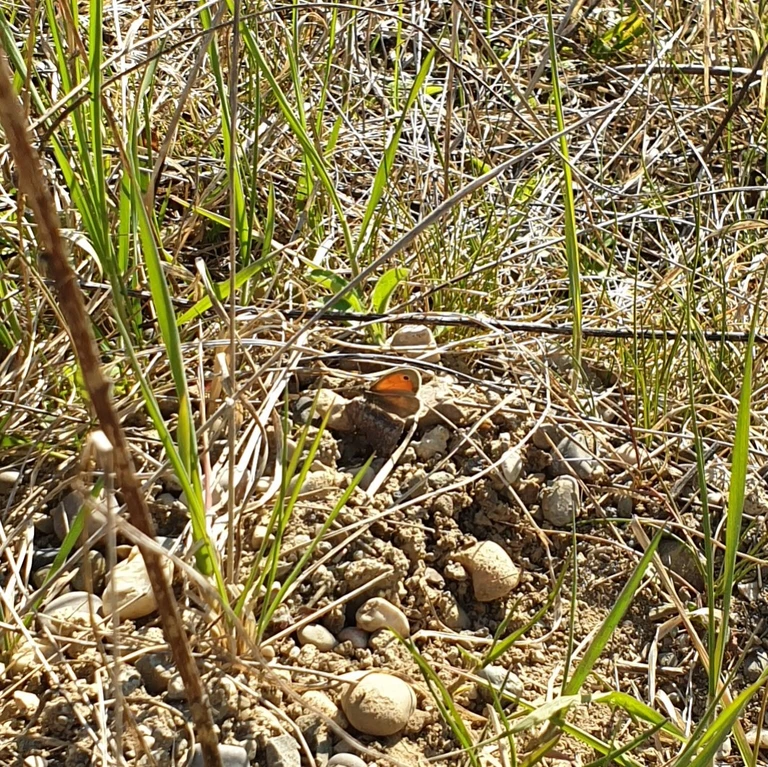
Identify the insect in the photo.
Coenonympha pamphilus
